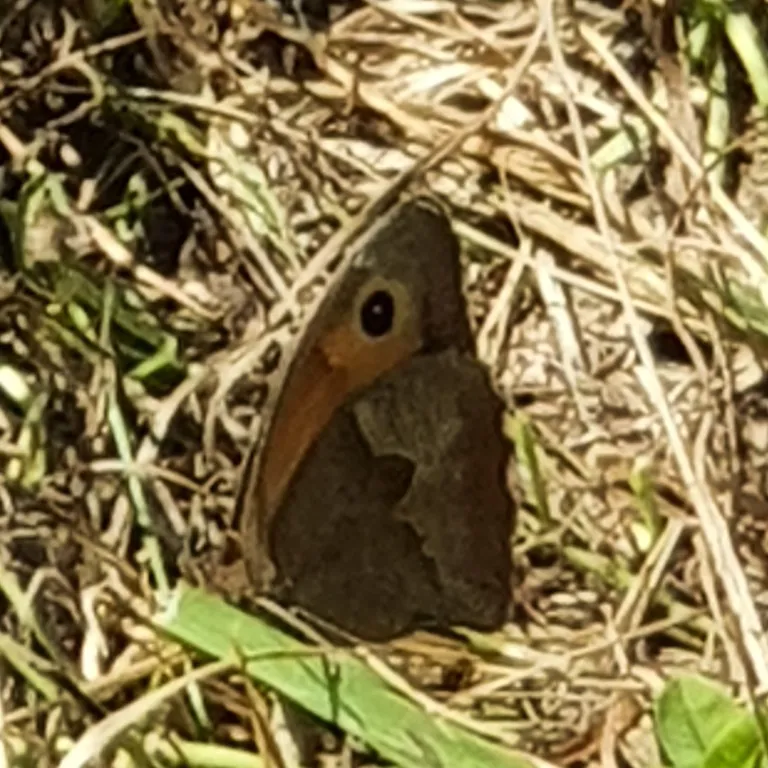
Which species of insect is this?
Maniola jurtina
